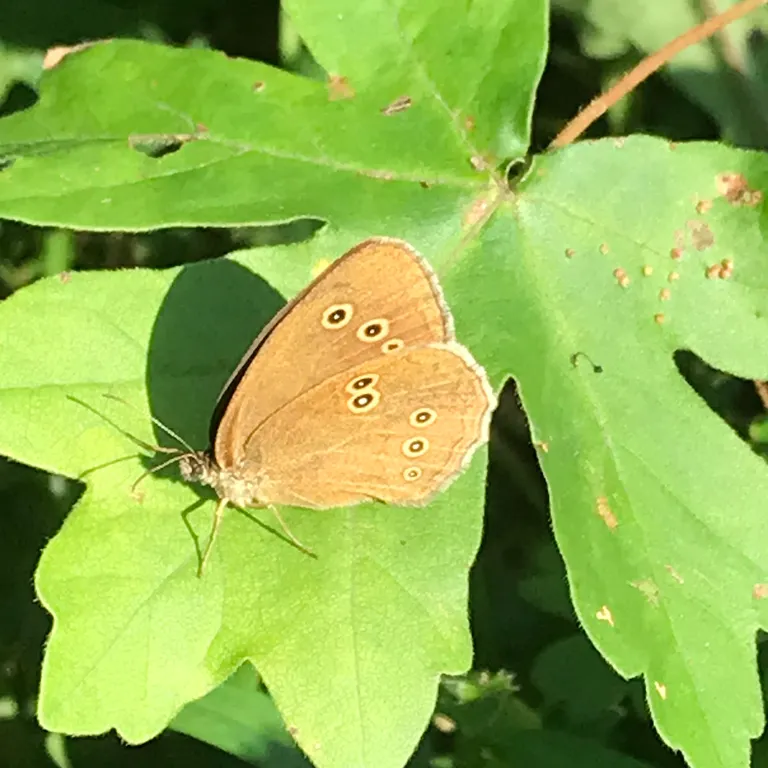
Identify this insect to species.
Aphantopus hyperantus
